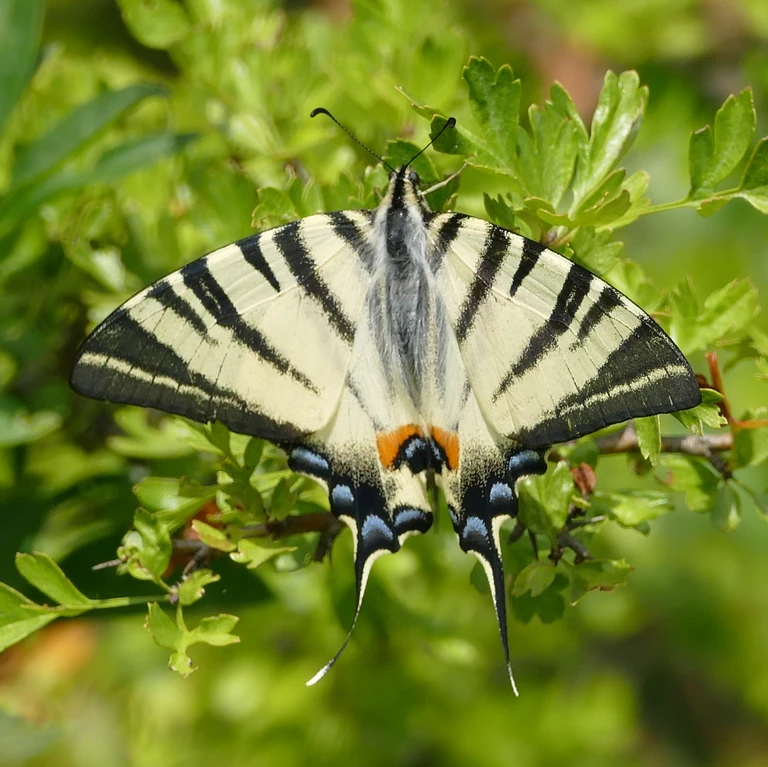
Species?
Iphiclides podalirius
